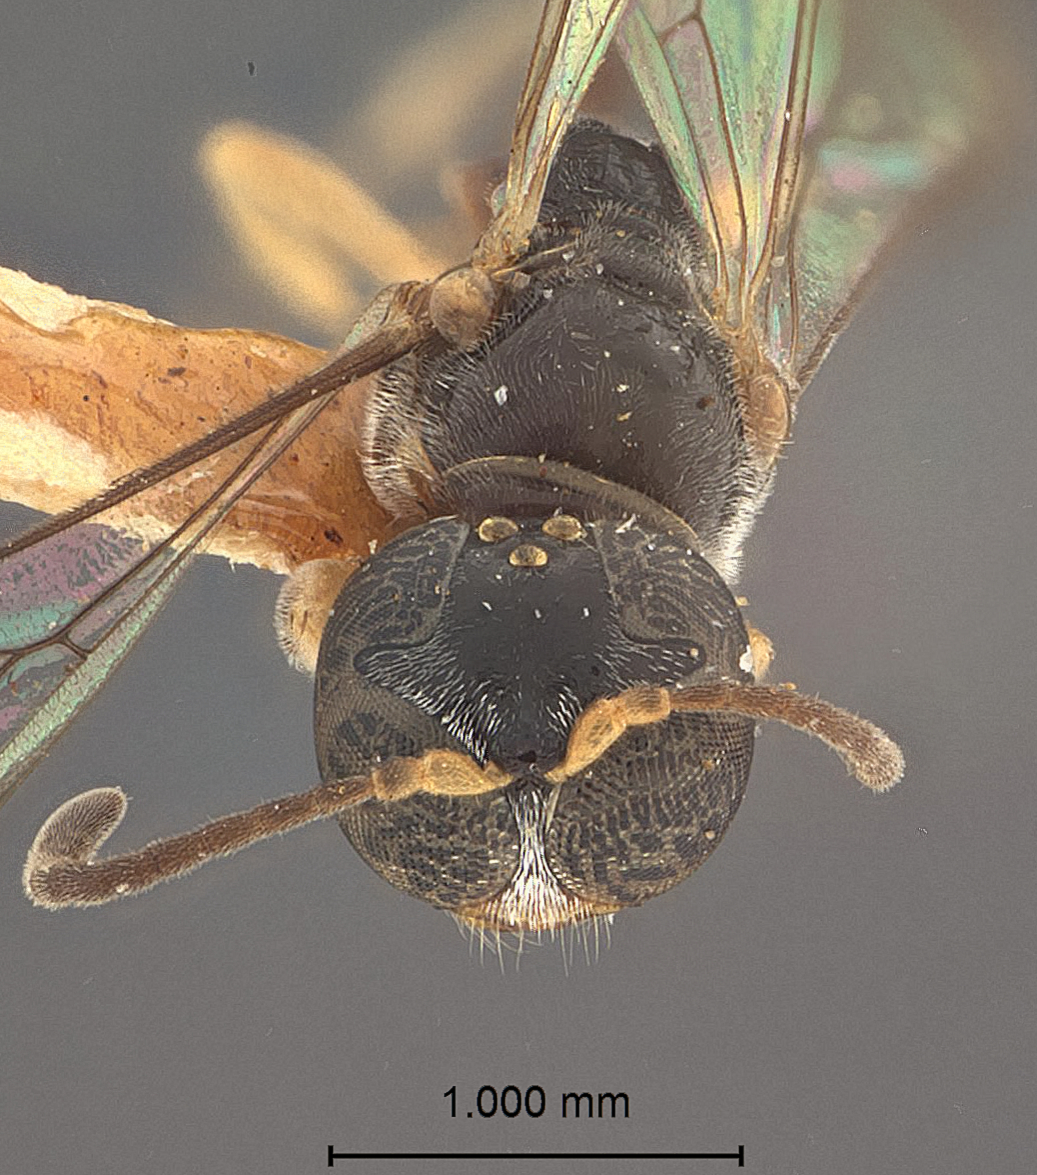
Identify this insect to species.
Trypoxylon singaporense
